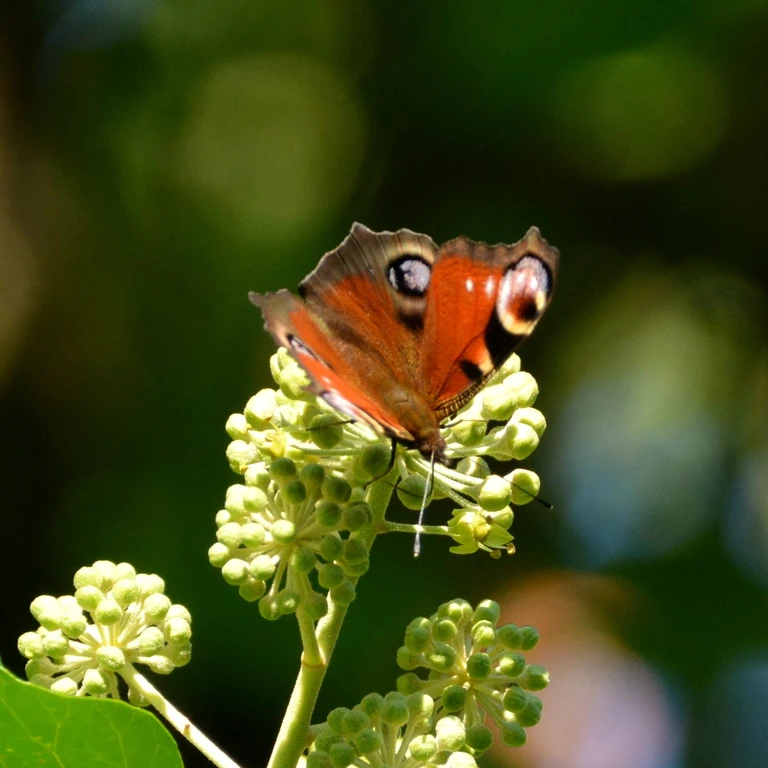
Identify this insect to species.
Aglais io
